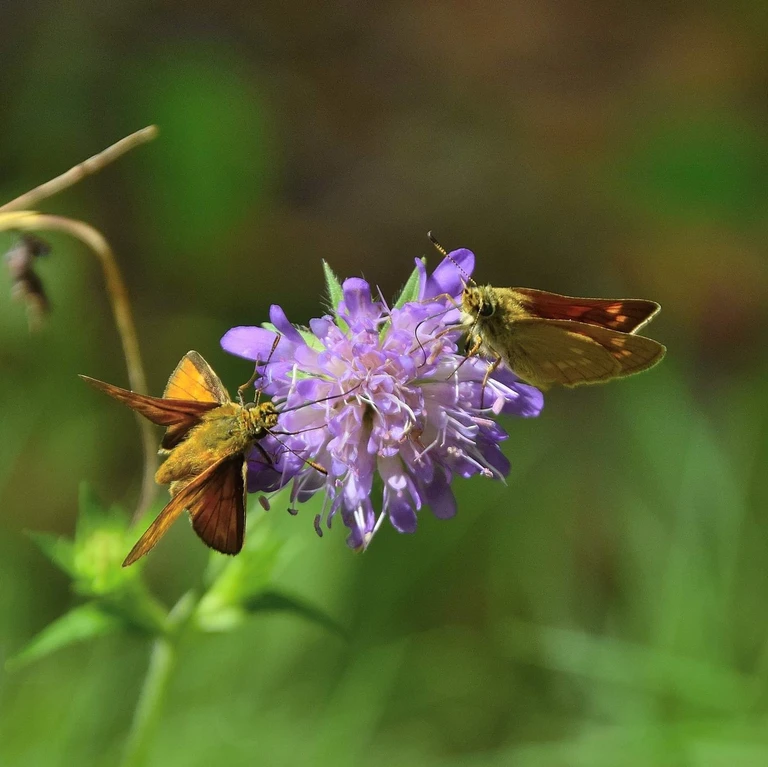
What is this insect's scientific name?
Ochlodes sylvanus (also Ochlodes venata)
